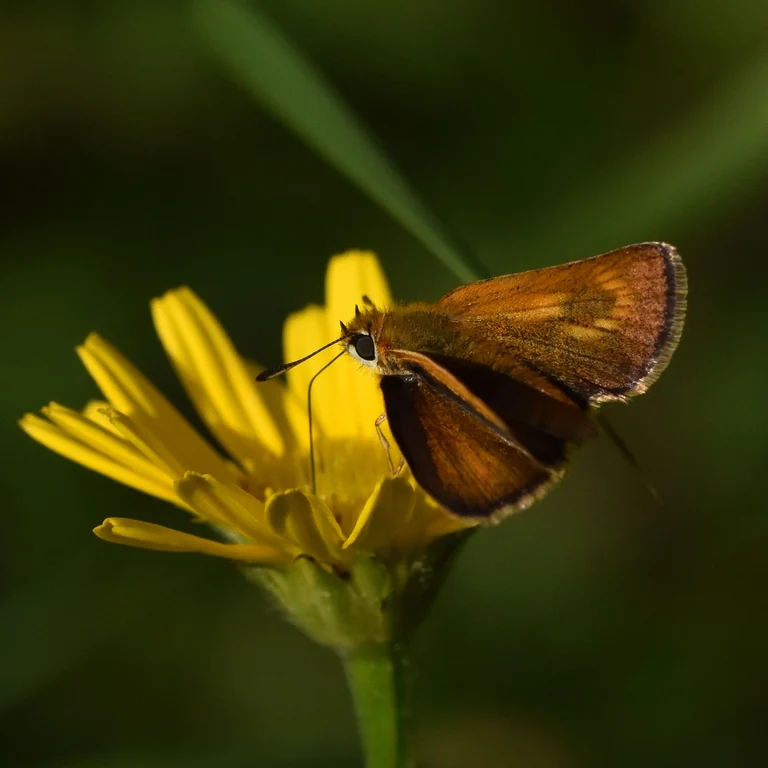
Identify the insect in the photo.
Thymelicus acteon
